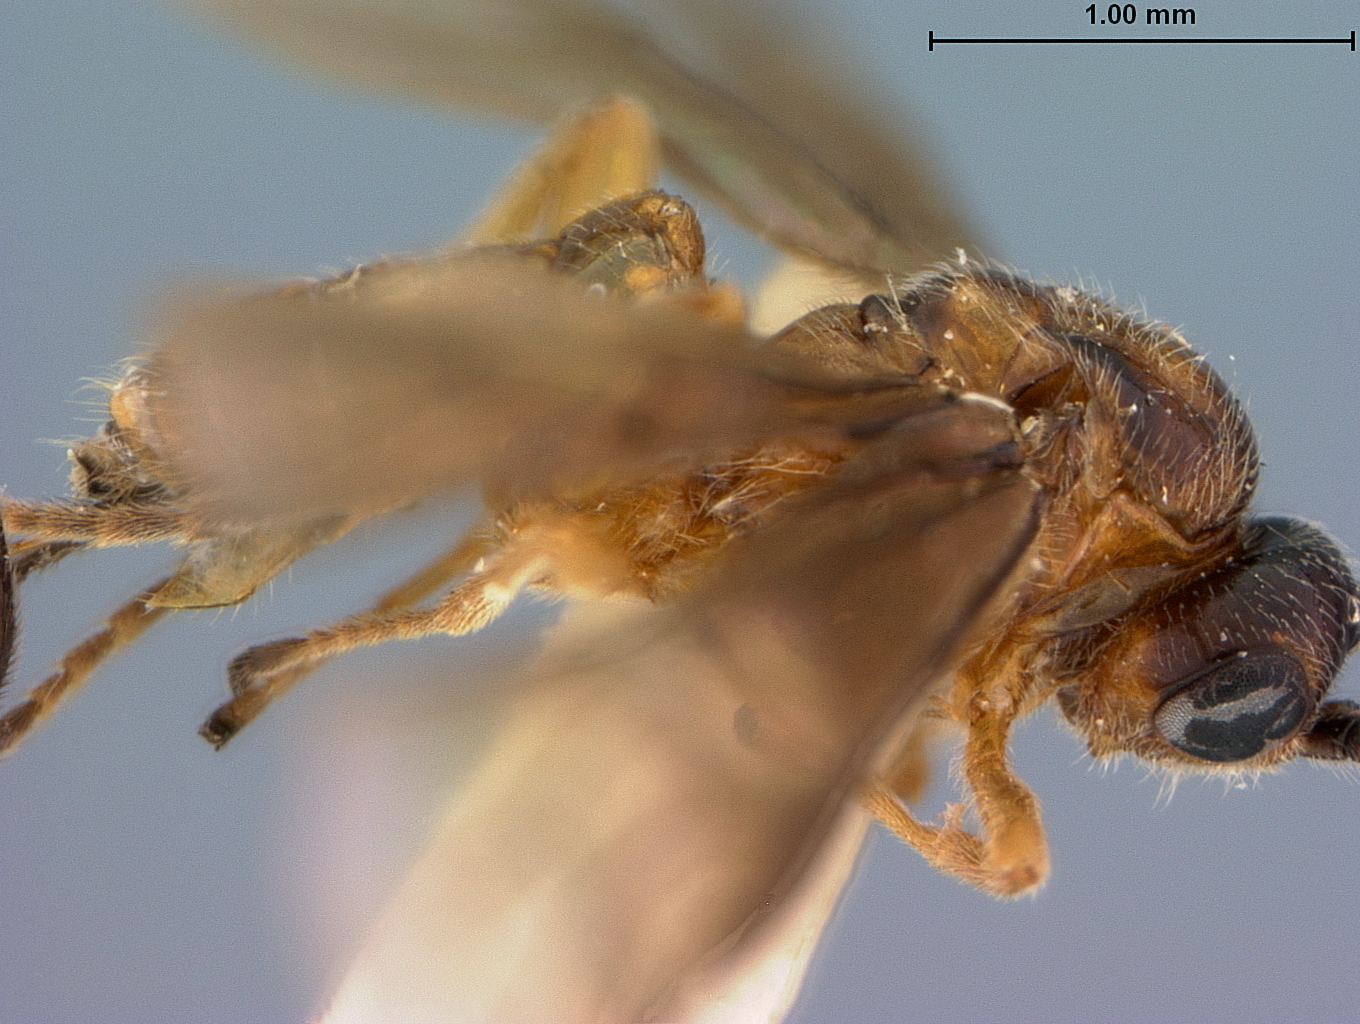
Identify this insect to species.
Microbracon isomera
